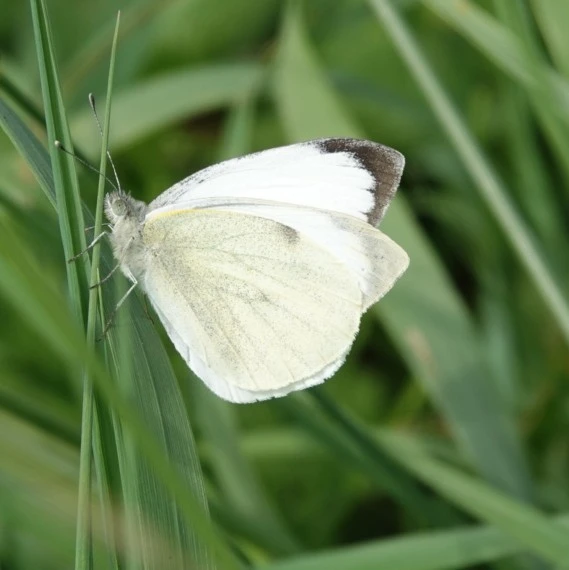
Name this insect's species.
Pieris brassicae
